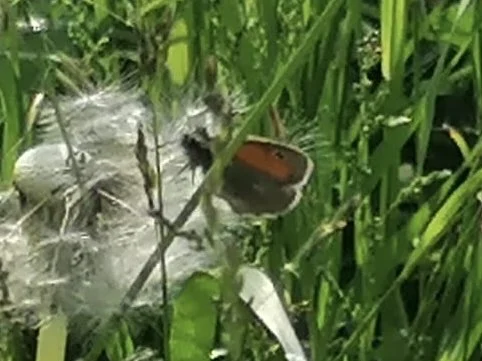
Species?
Coenonympha pamphilus
